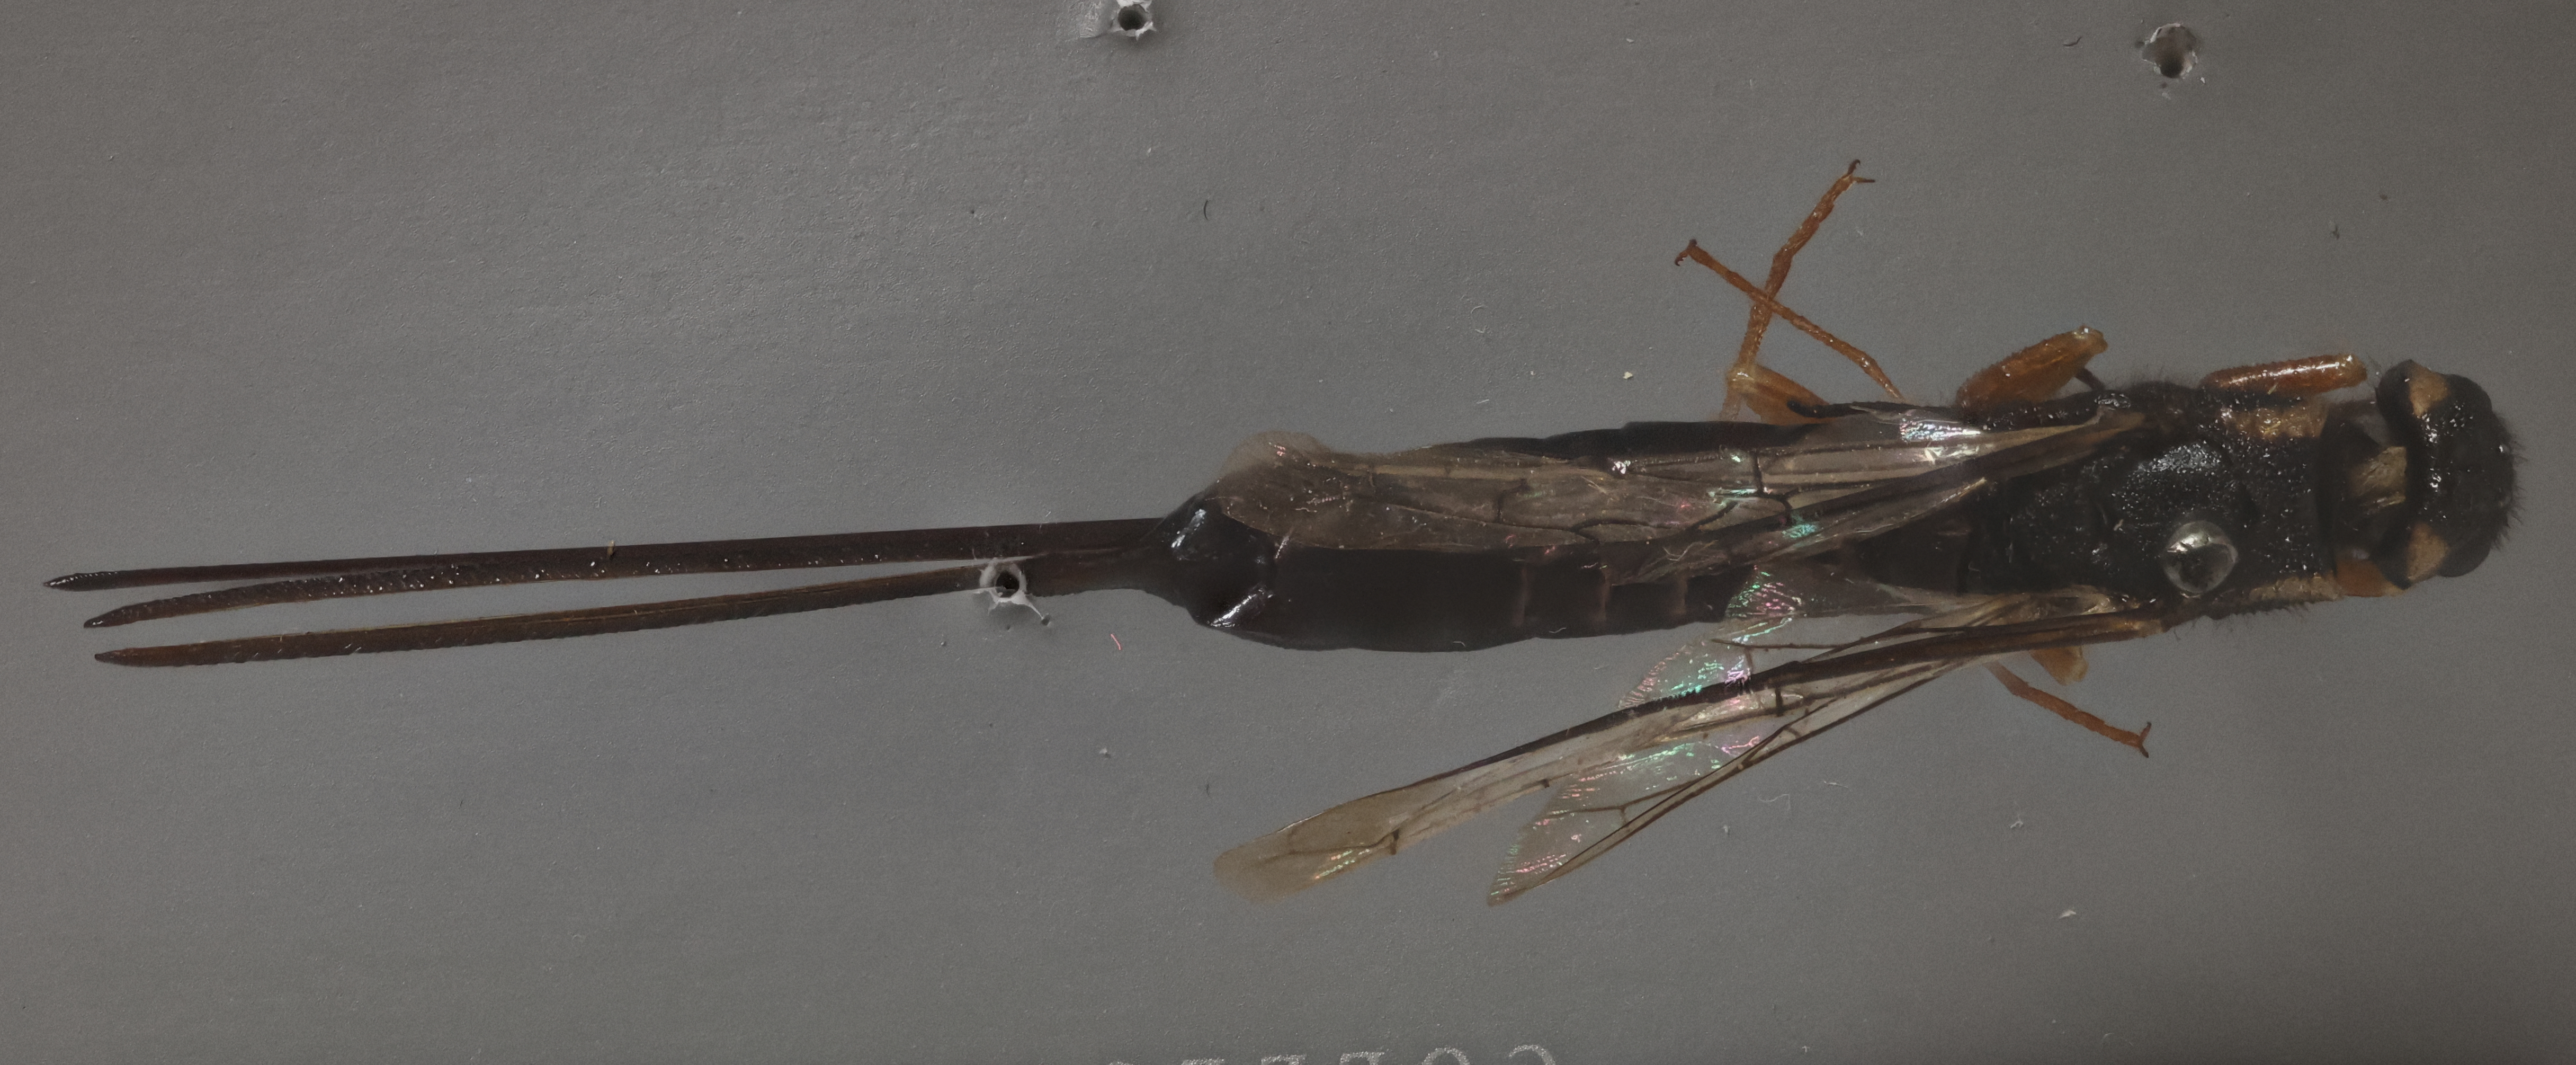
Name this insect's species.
Xeris chricahua
